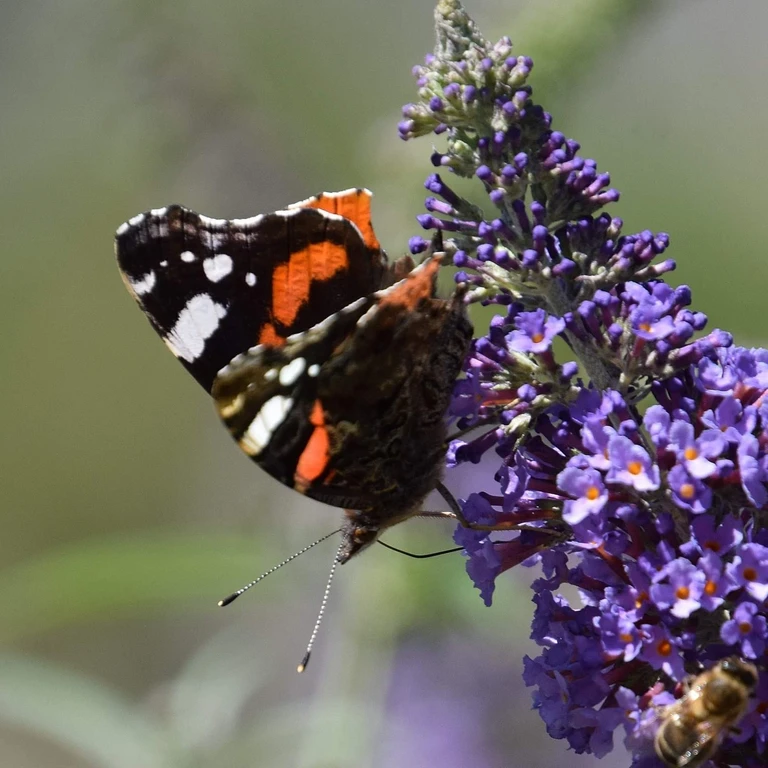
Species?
Vanessa atalanta
